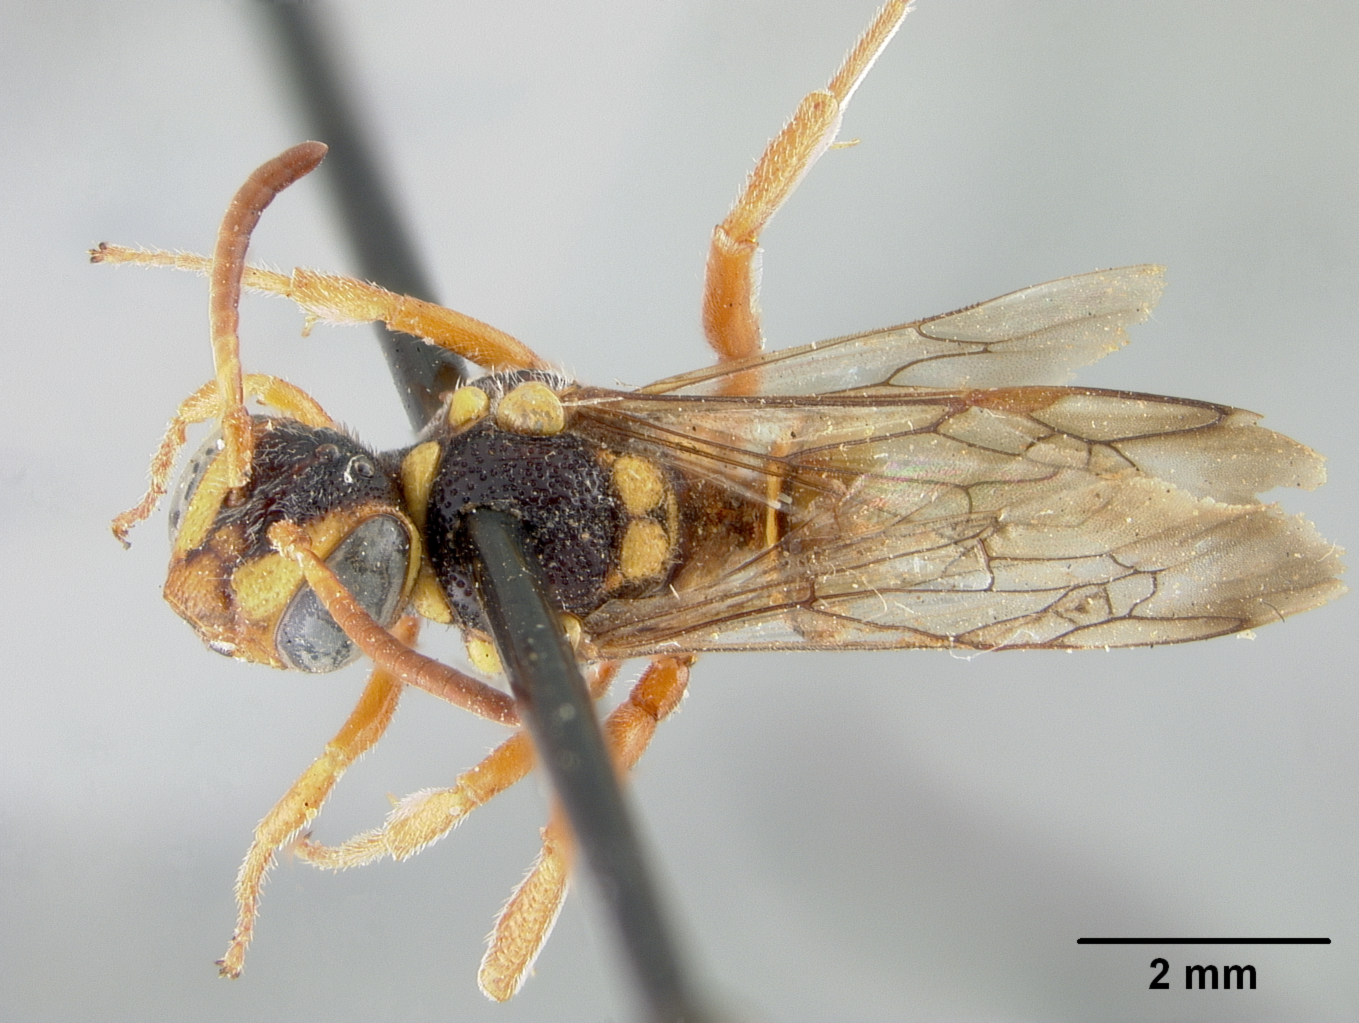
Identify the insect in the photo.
Nomada vegana
